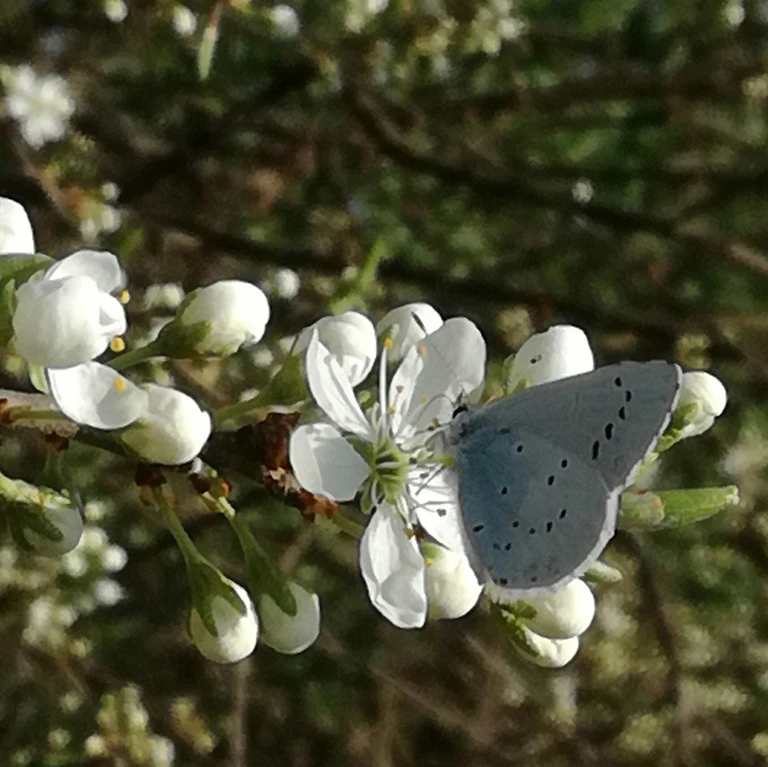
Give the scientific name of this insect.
Celastrina argiolus
